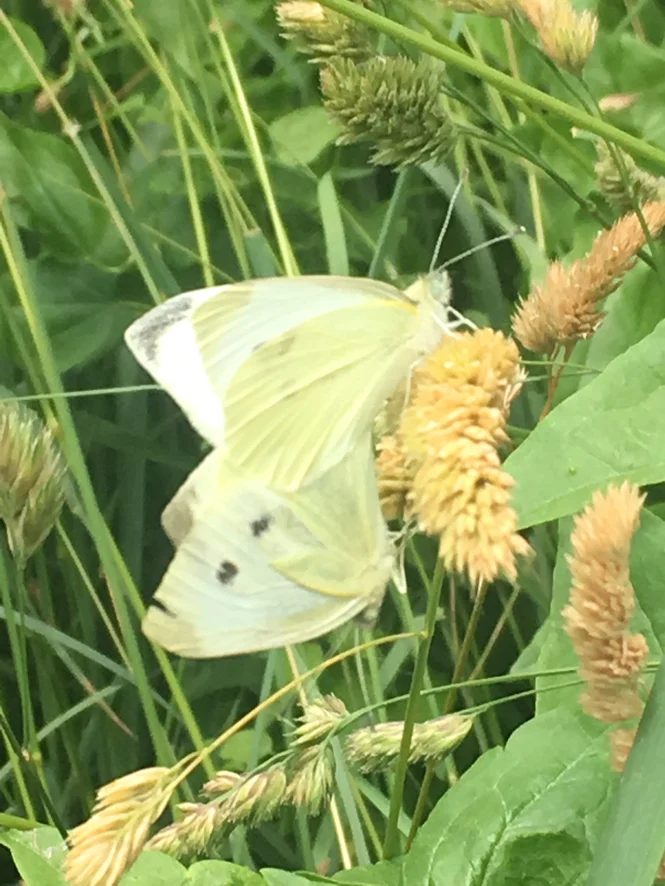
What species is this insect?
Pieris rapae
